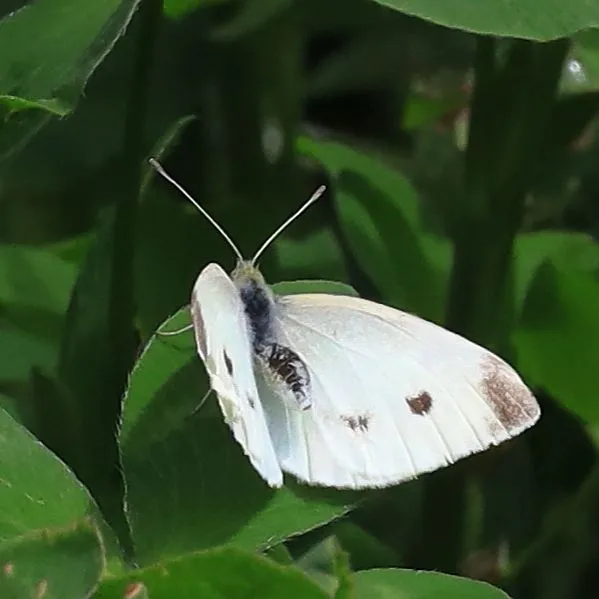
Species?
Pieris rapae
